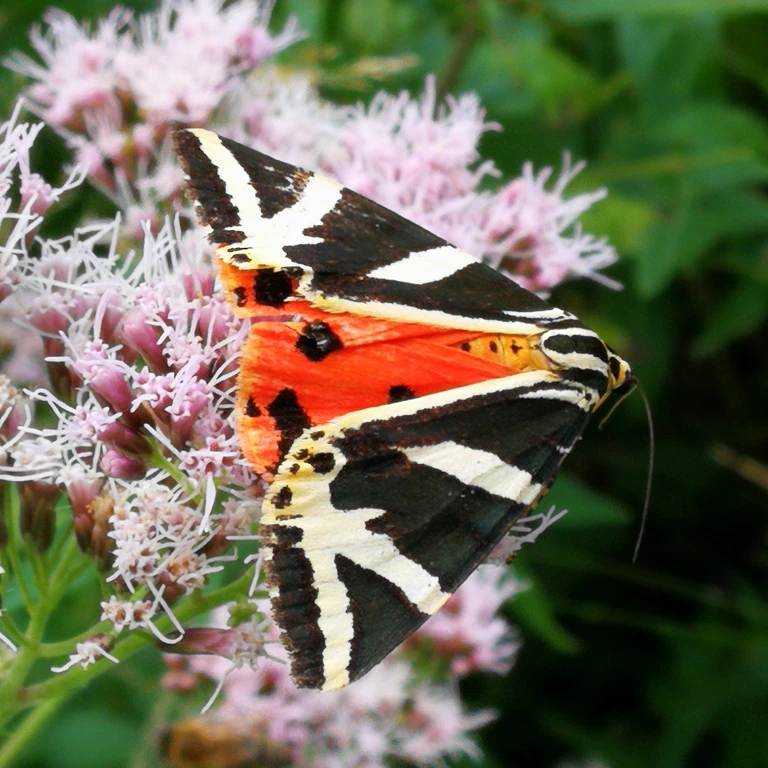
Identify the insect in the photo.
Euplagia quadripunctaria
